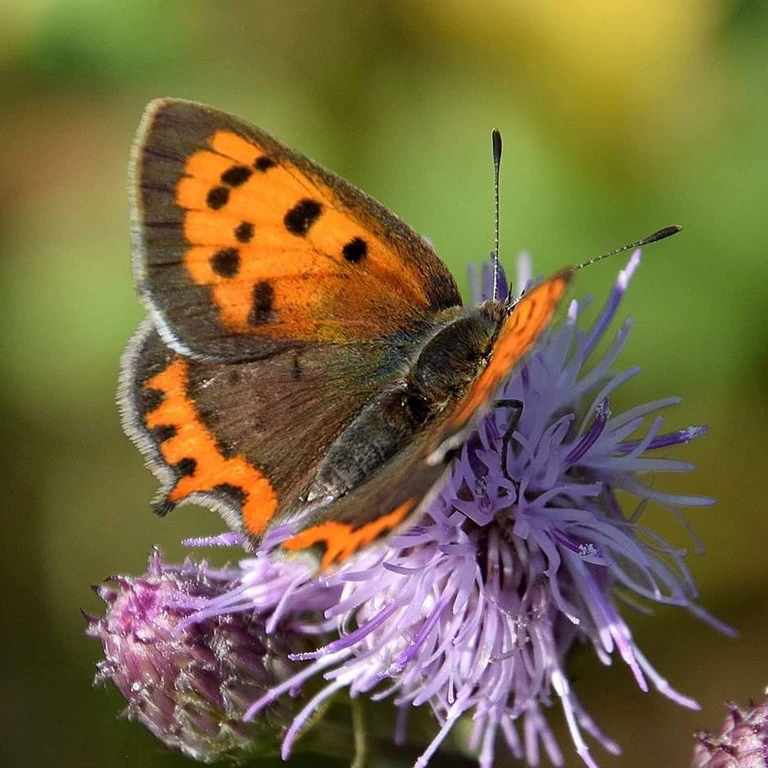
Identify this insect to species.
Lycaena phlaeas
